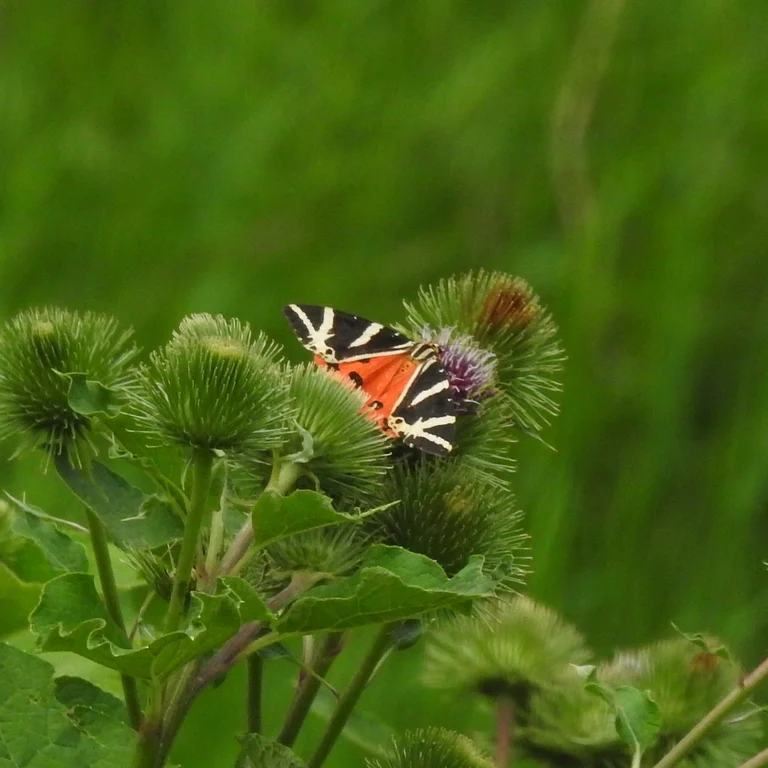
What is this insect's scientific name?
Euplagia quadripunctaria
